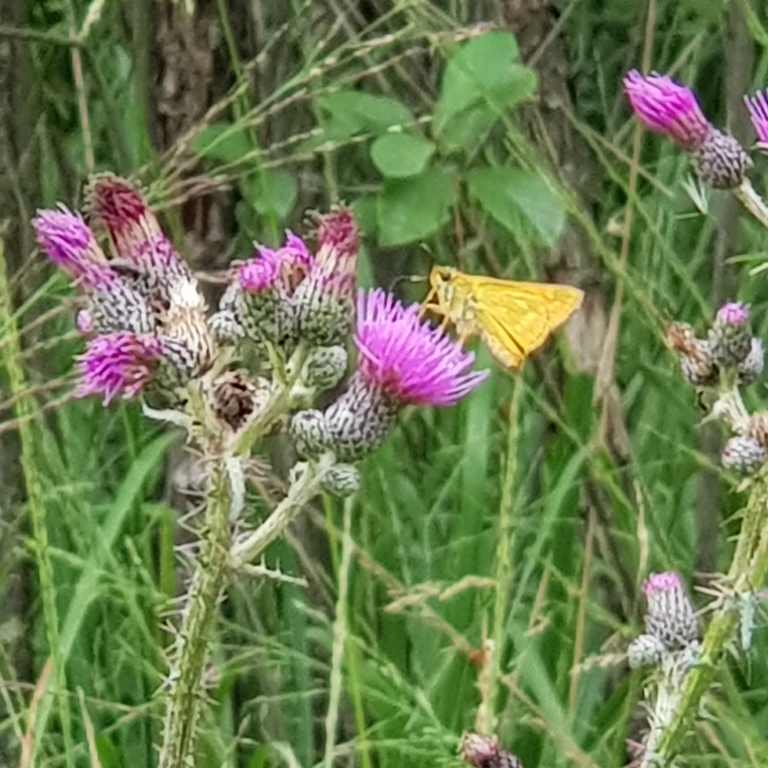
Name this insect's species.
Ochlodes sylvanus (also Ochlodes venata)
